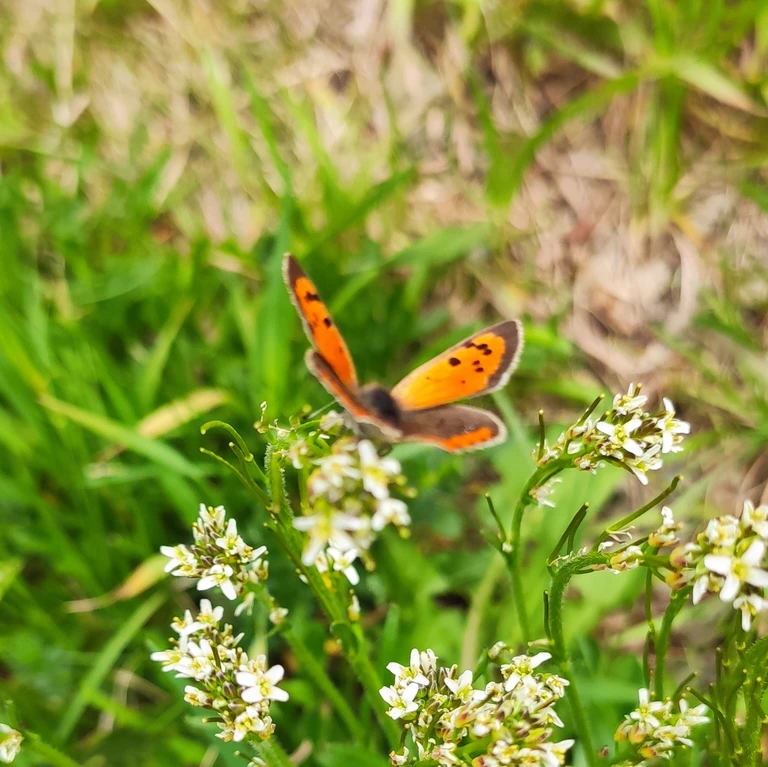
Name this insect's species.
Lycaena phlaeas
